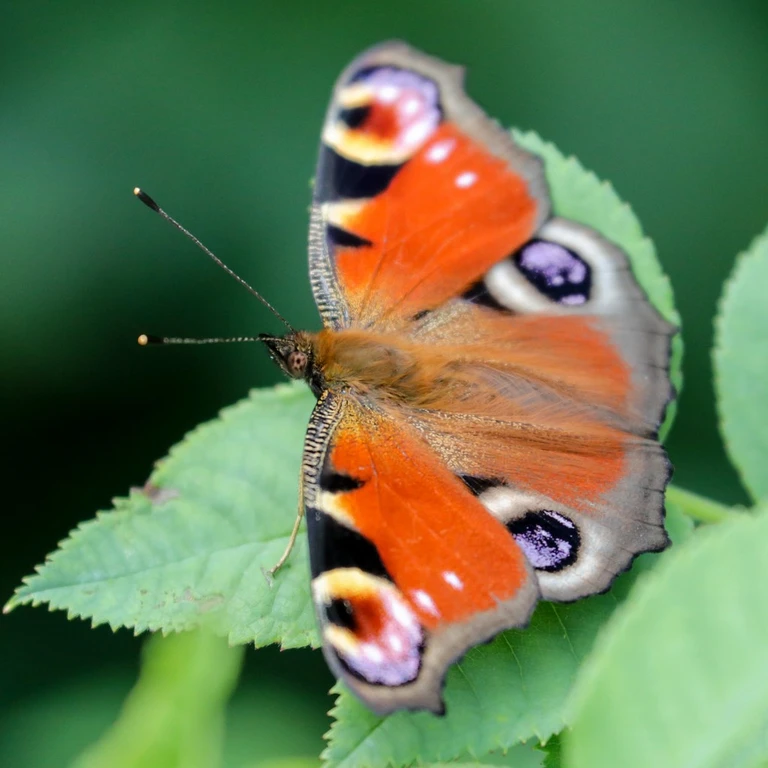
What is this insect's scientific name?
Aglais io
